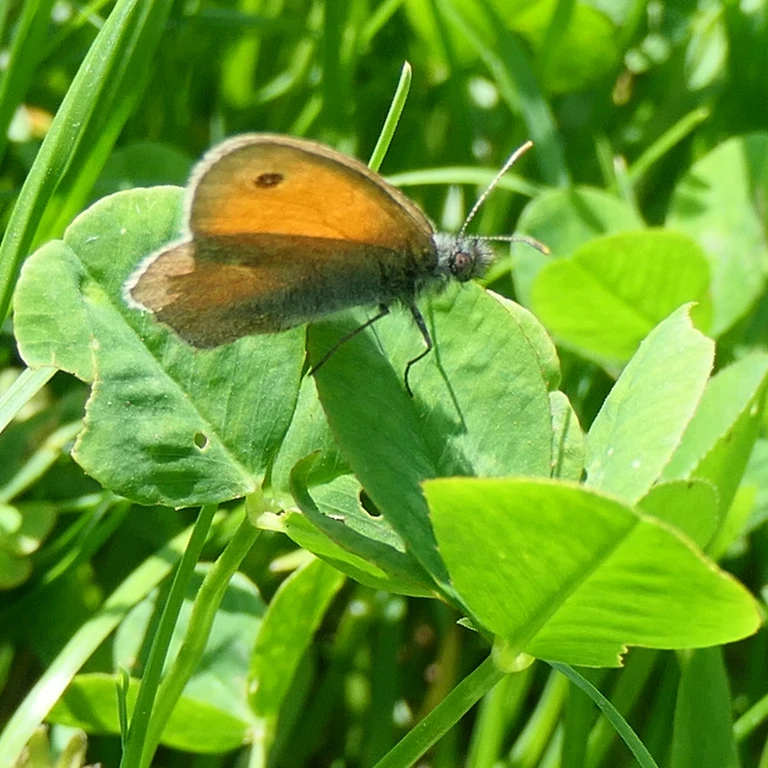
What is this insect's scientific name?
Coenonympha pamphilus
